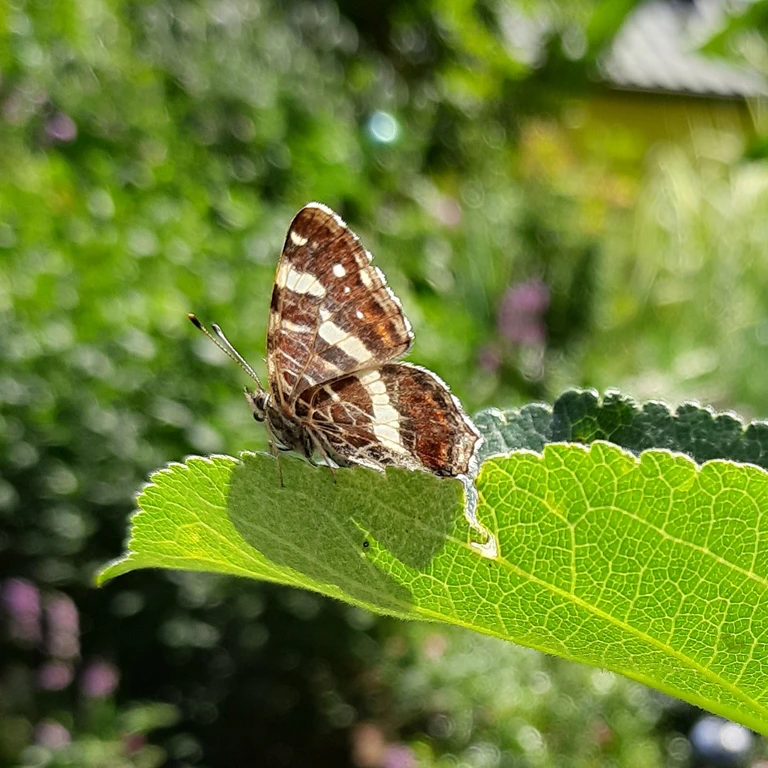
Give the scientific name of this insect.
Araschnia levana
